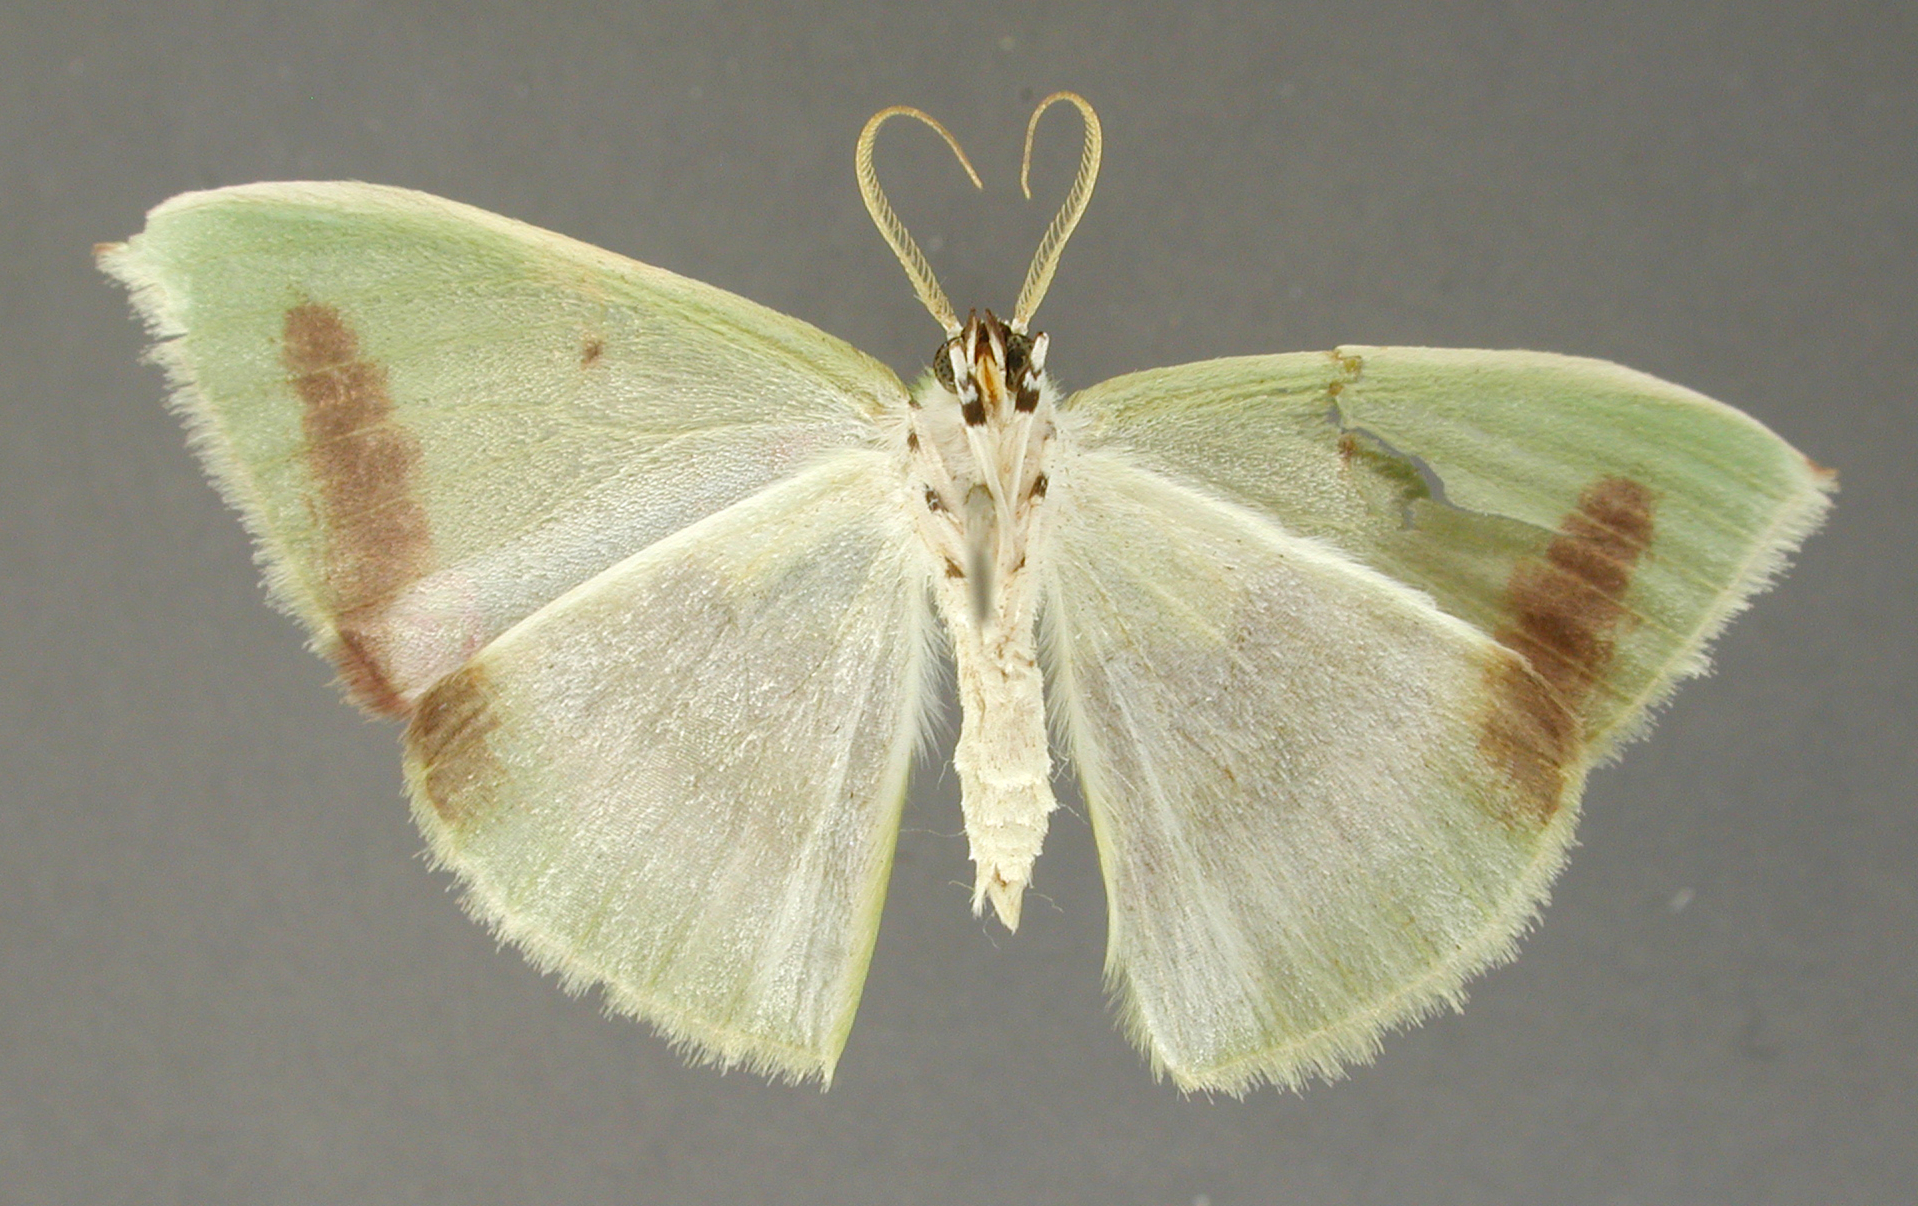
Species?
Achlora gaujoniaria
